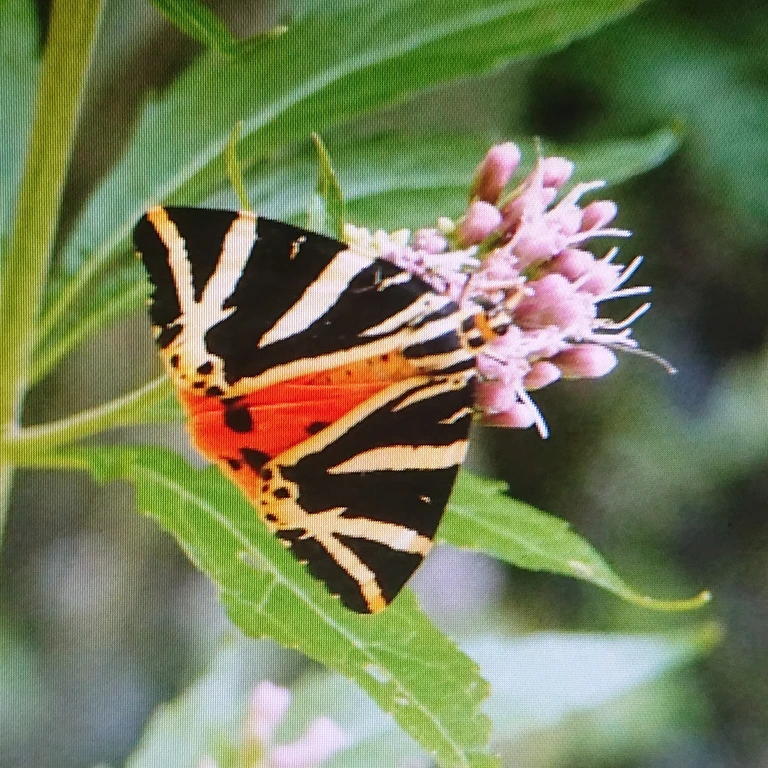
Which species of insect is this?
Euplagia quadripunctaria
